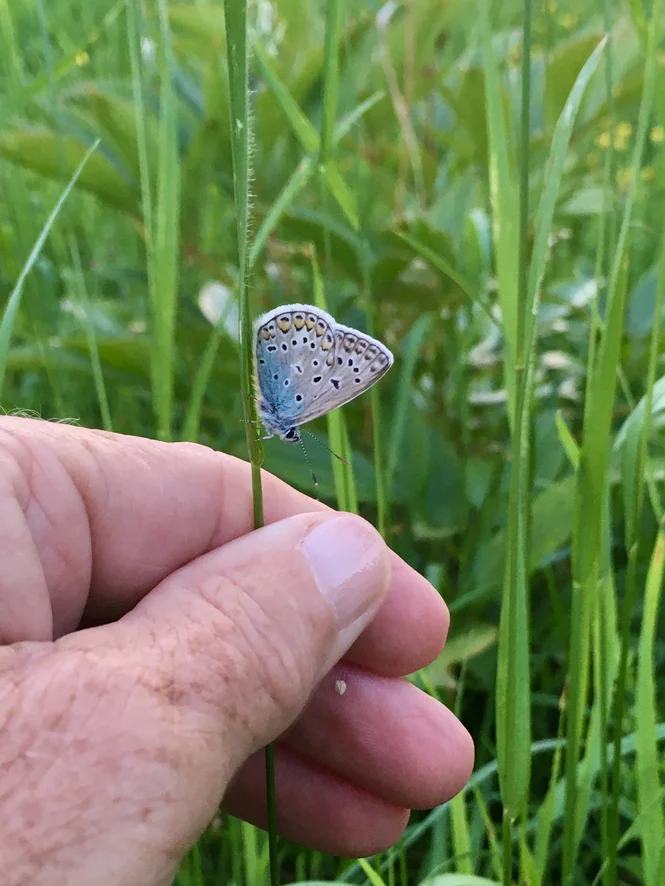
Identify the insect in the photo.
Polyommatus icarus
